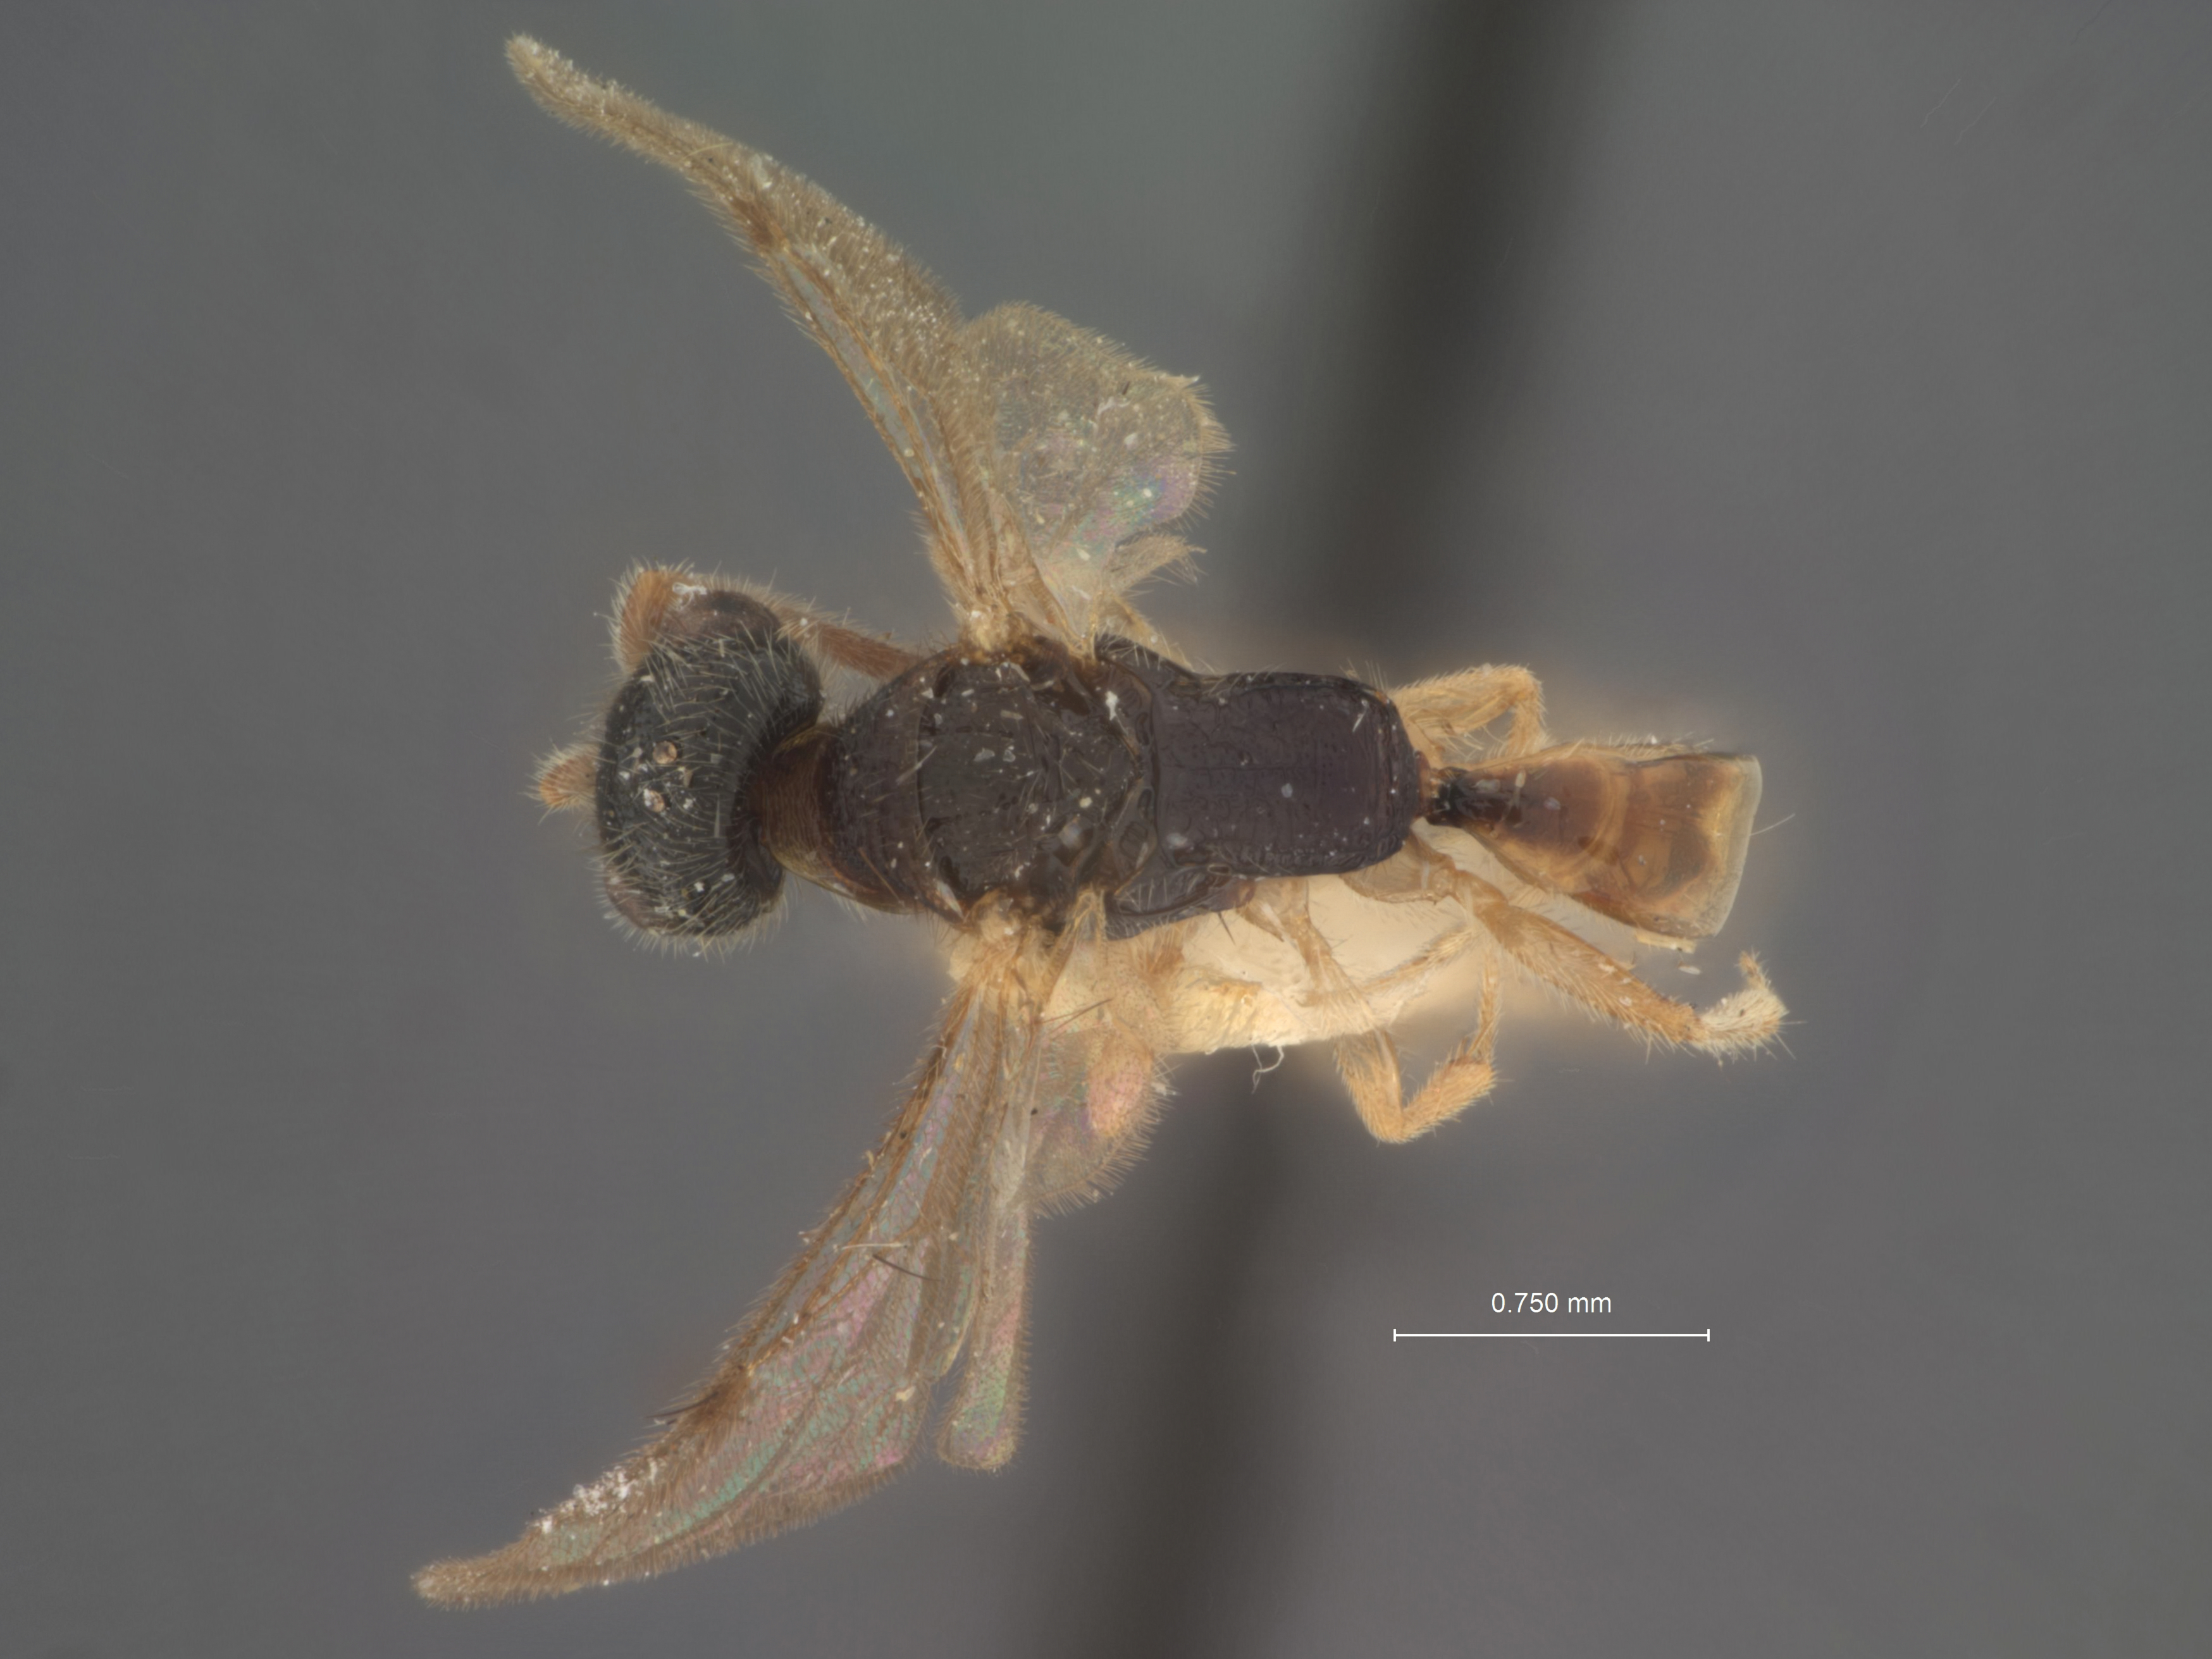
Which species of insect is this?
Pseudisobrachium angulatum
